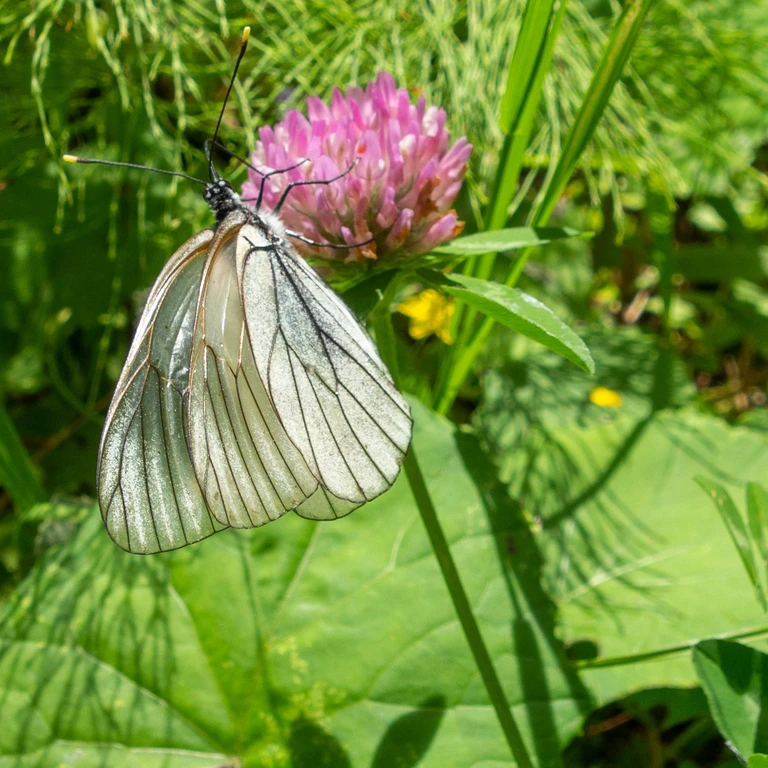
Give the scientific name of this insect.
Aporia crataegi
